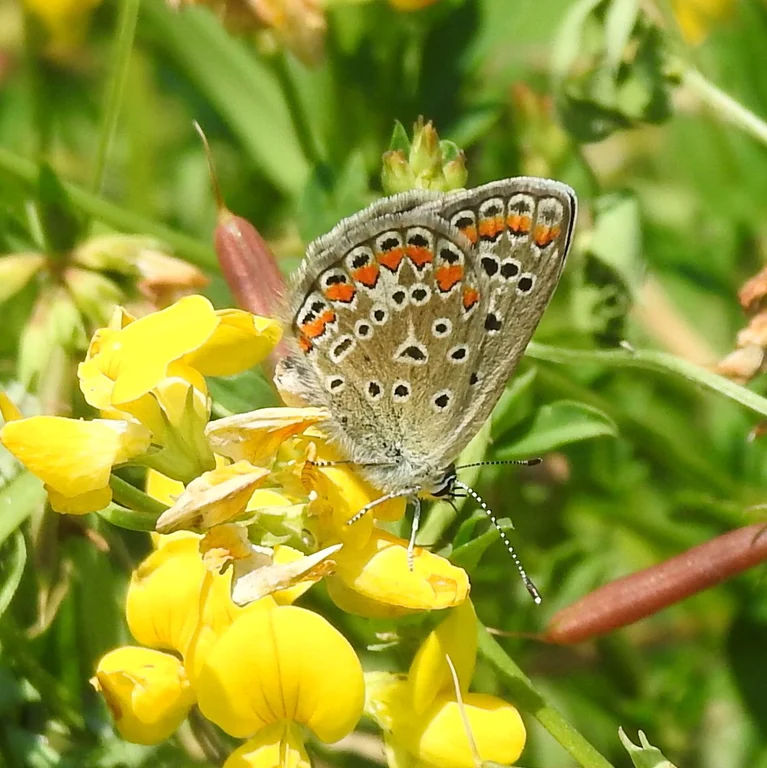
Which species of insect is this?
Polyommatus icarus
